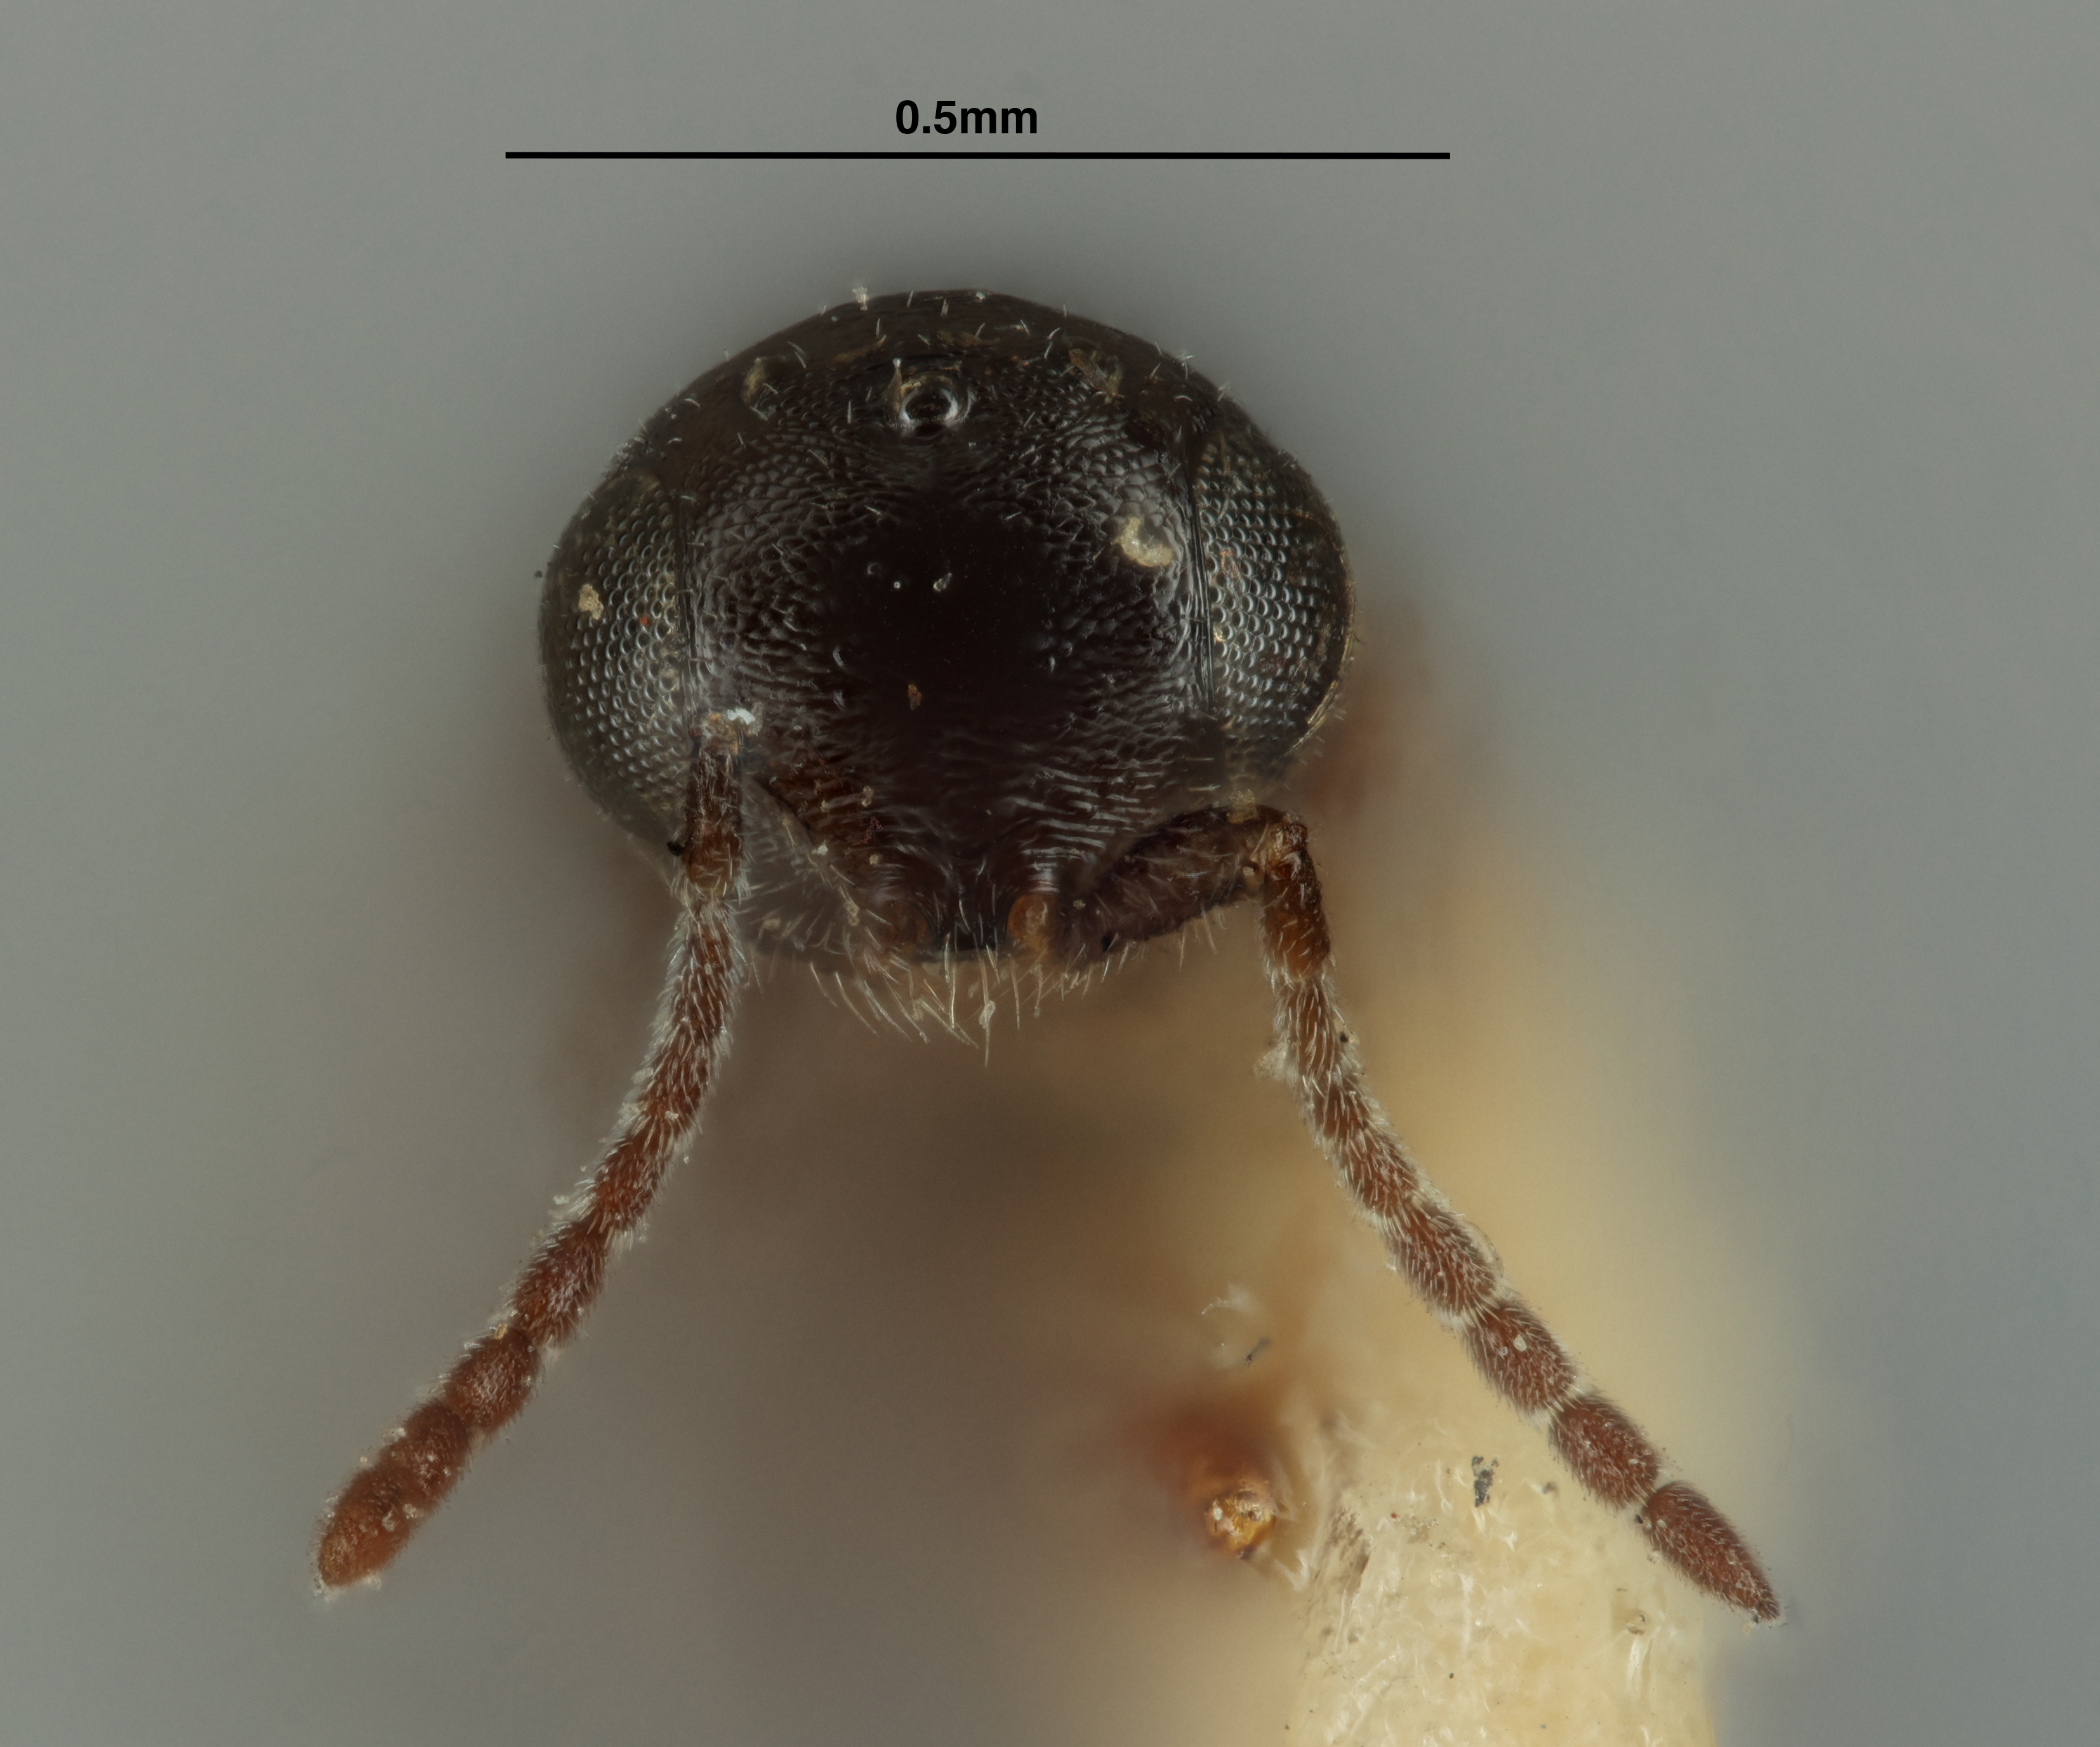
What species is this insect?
Polymecus alnicola
